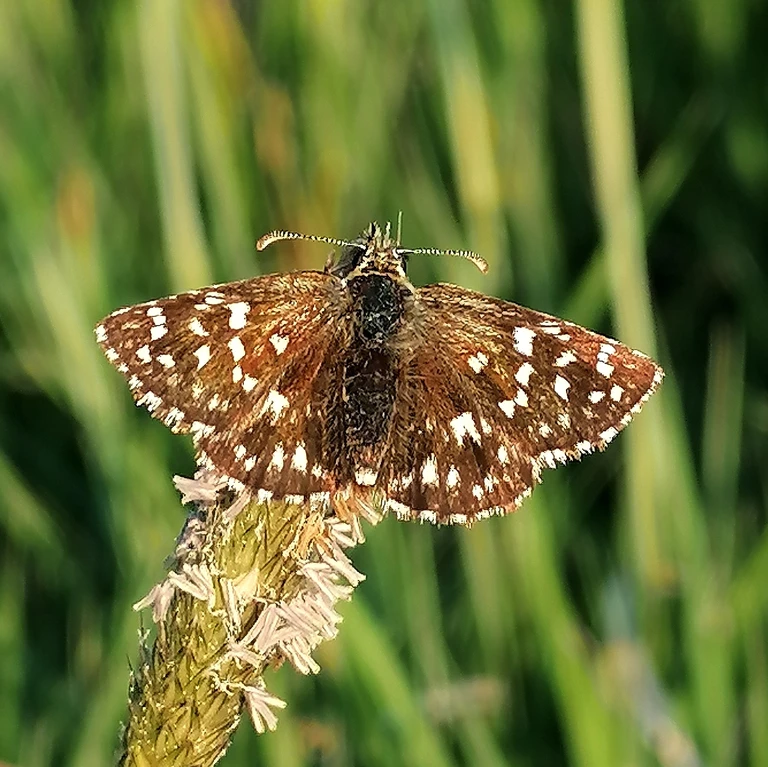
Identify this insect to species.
Pyrgus malvae
